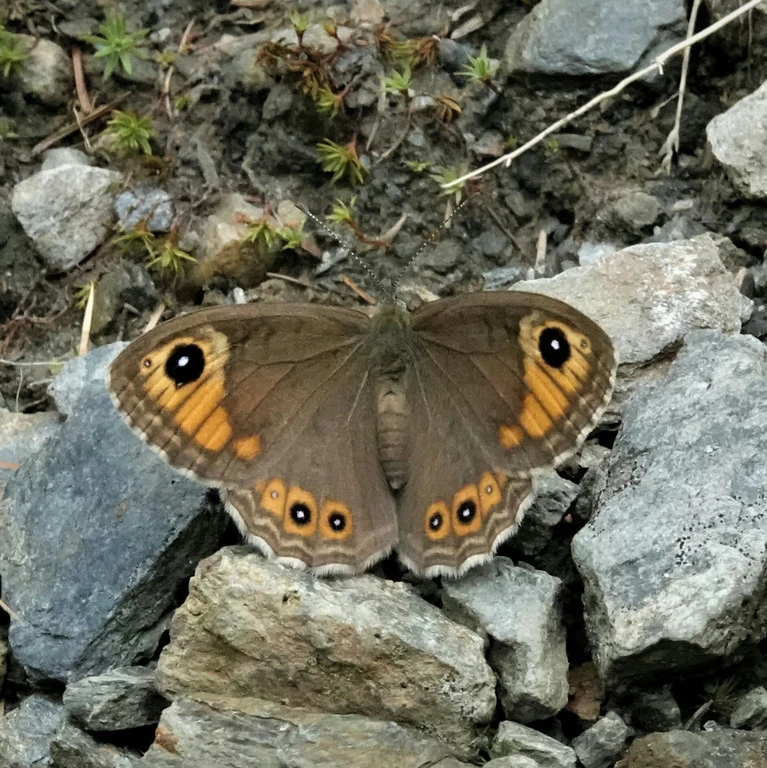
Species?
Lasiommata maera (also Pararge maera)
